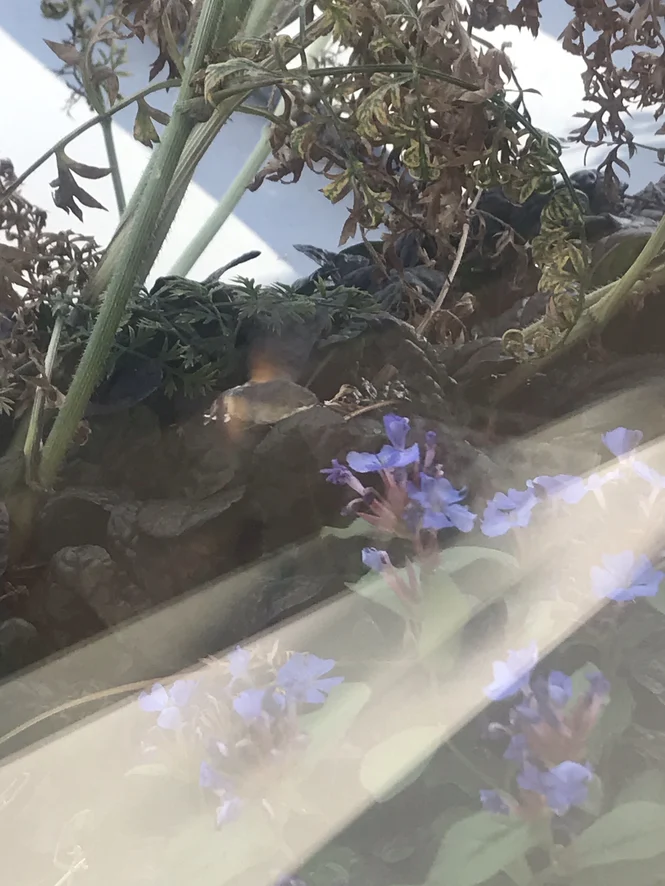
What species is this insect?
Macroglossum stellatarum
